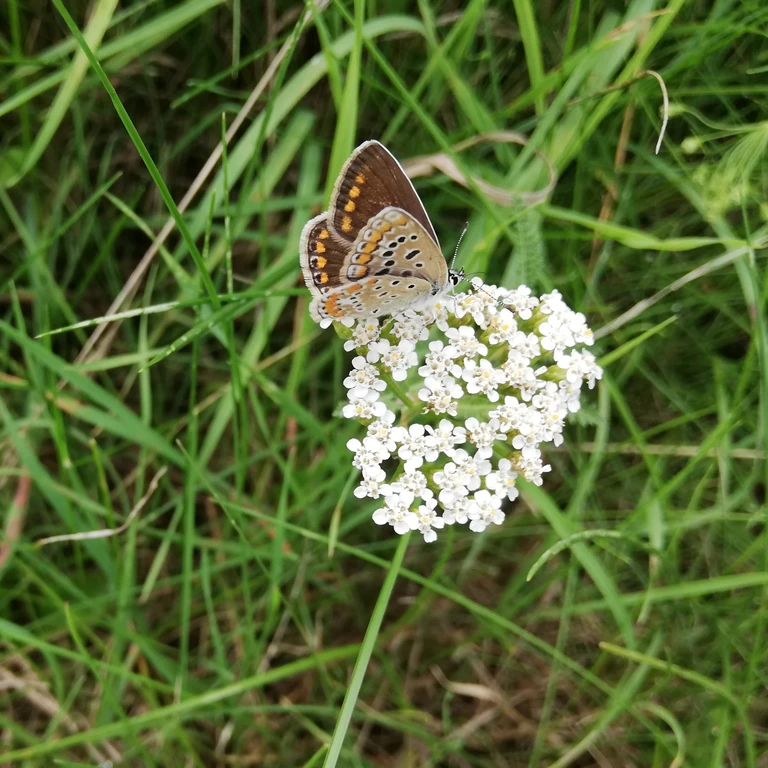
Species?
Polyommatus icarus
